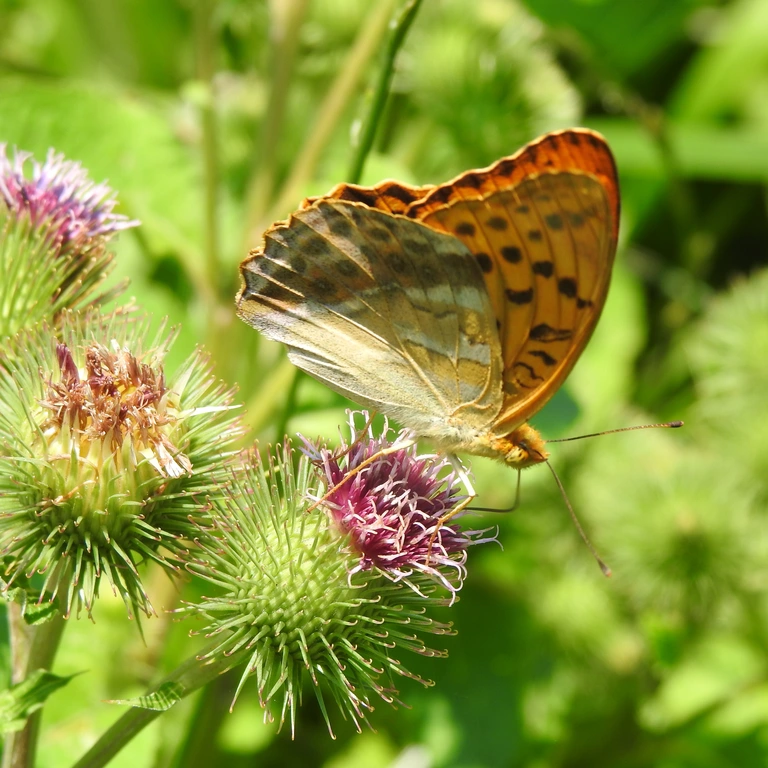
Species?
Argynnis paphia
